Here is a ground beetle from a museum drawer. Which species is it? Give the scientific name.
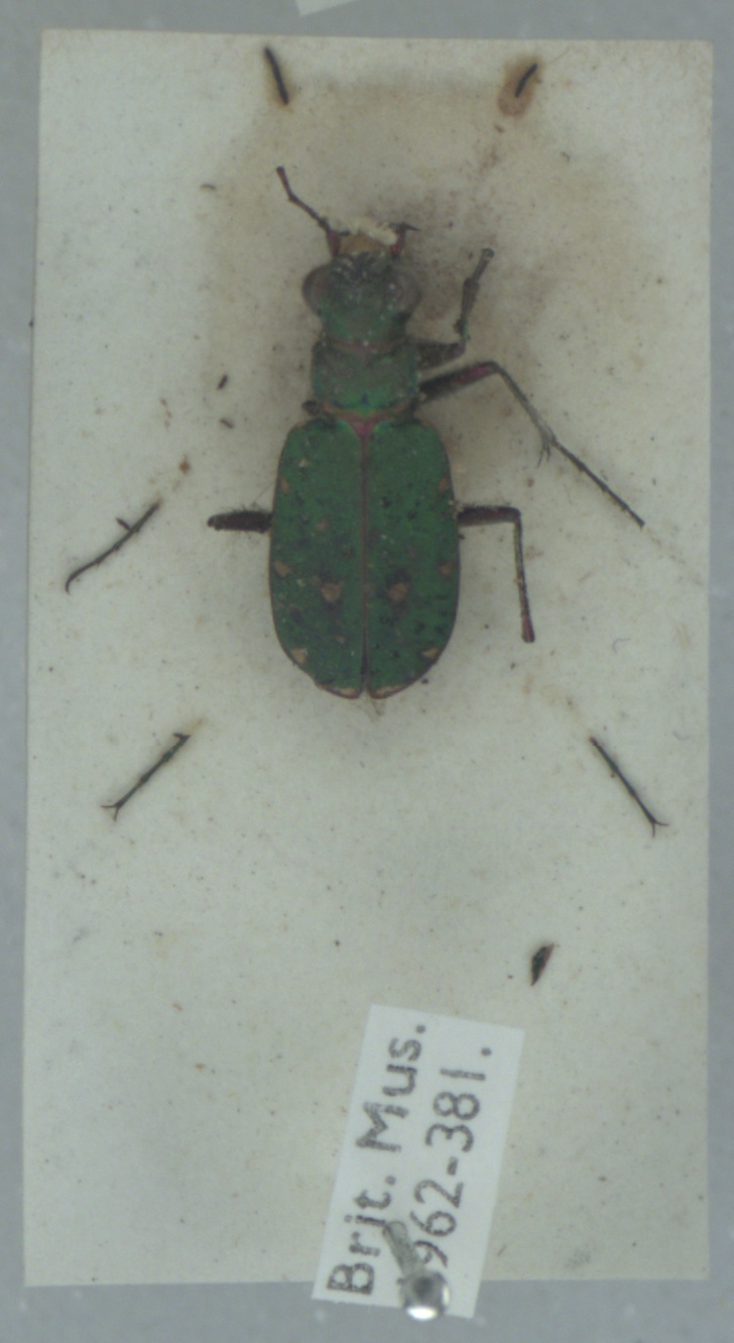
Cicindela campestris
